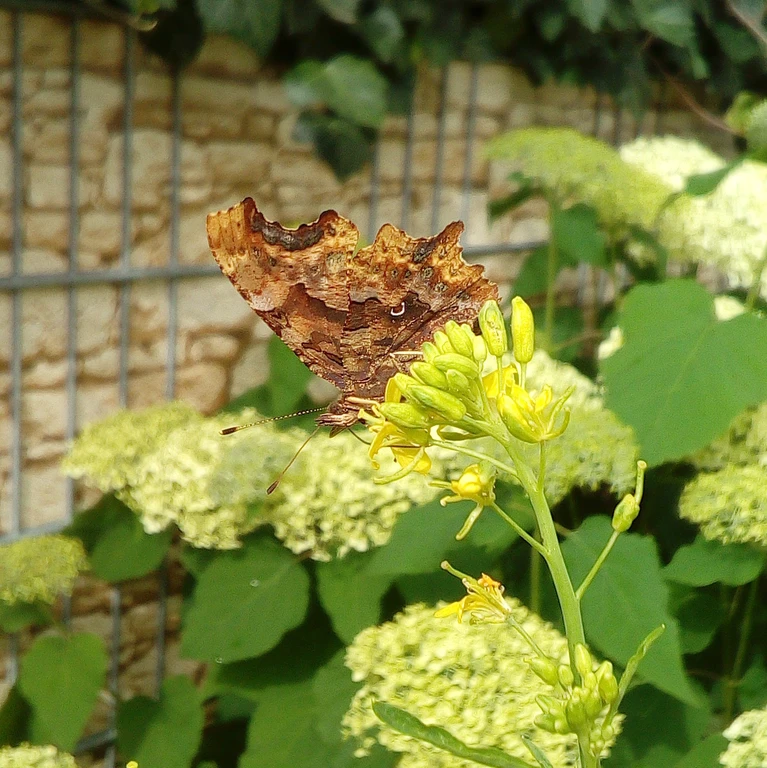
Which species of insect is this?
Polygonia c-album
